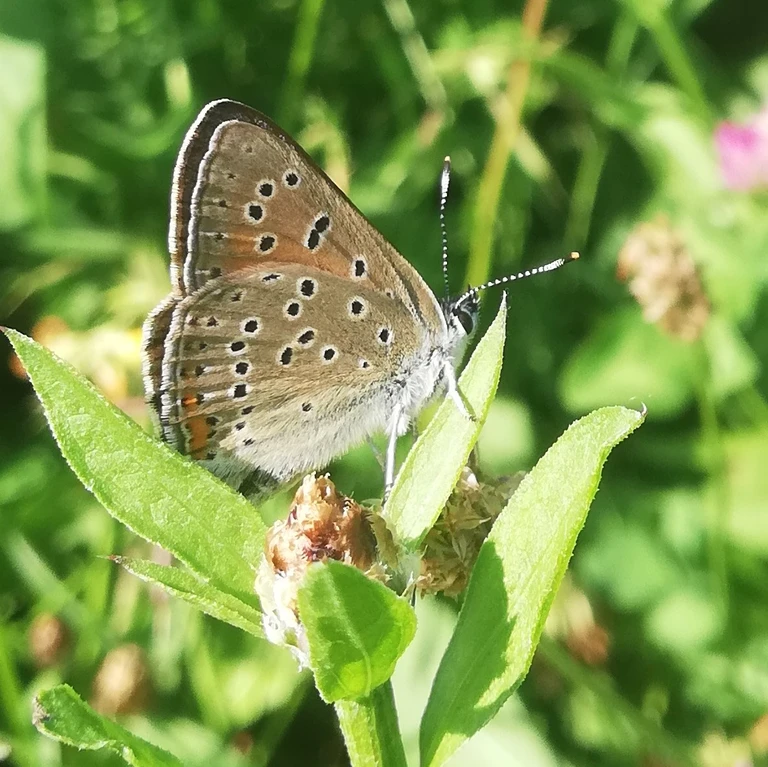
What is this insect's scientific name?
Lycaena hippothoe (also Palaeochrysophanus hippothoe)
